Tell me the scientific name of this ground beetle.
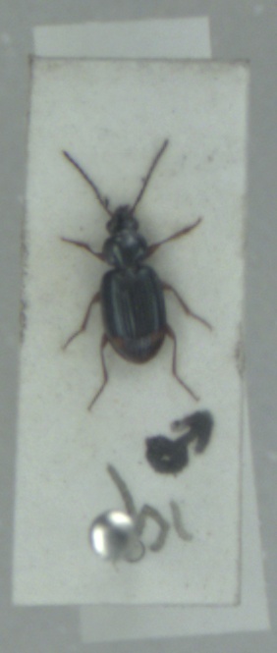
Bembidion biguttatum
